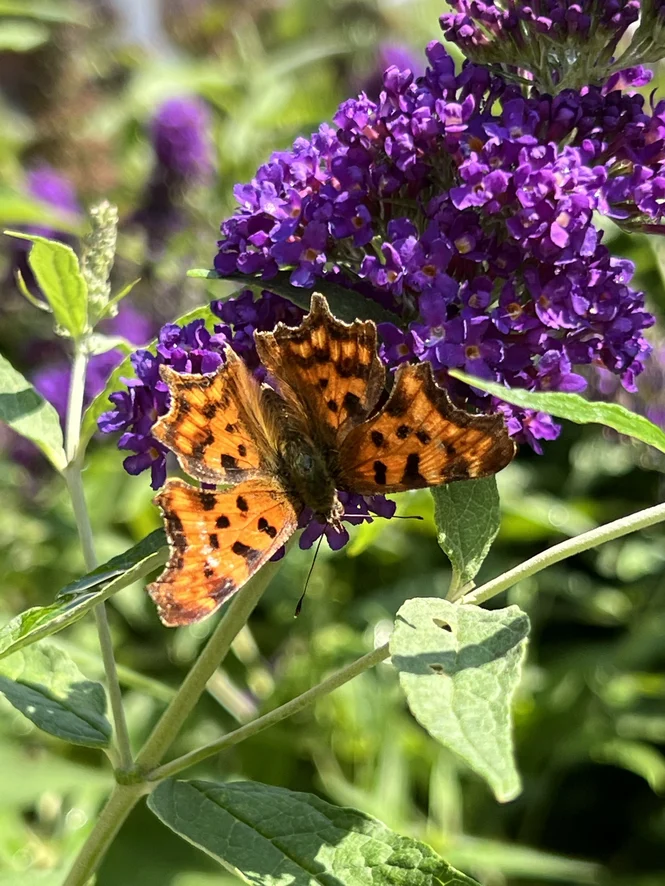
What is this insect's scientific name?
Polygonia c-album
